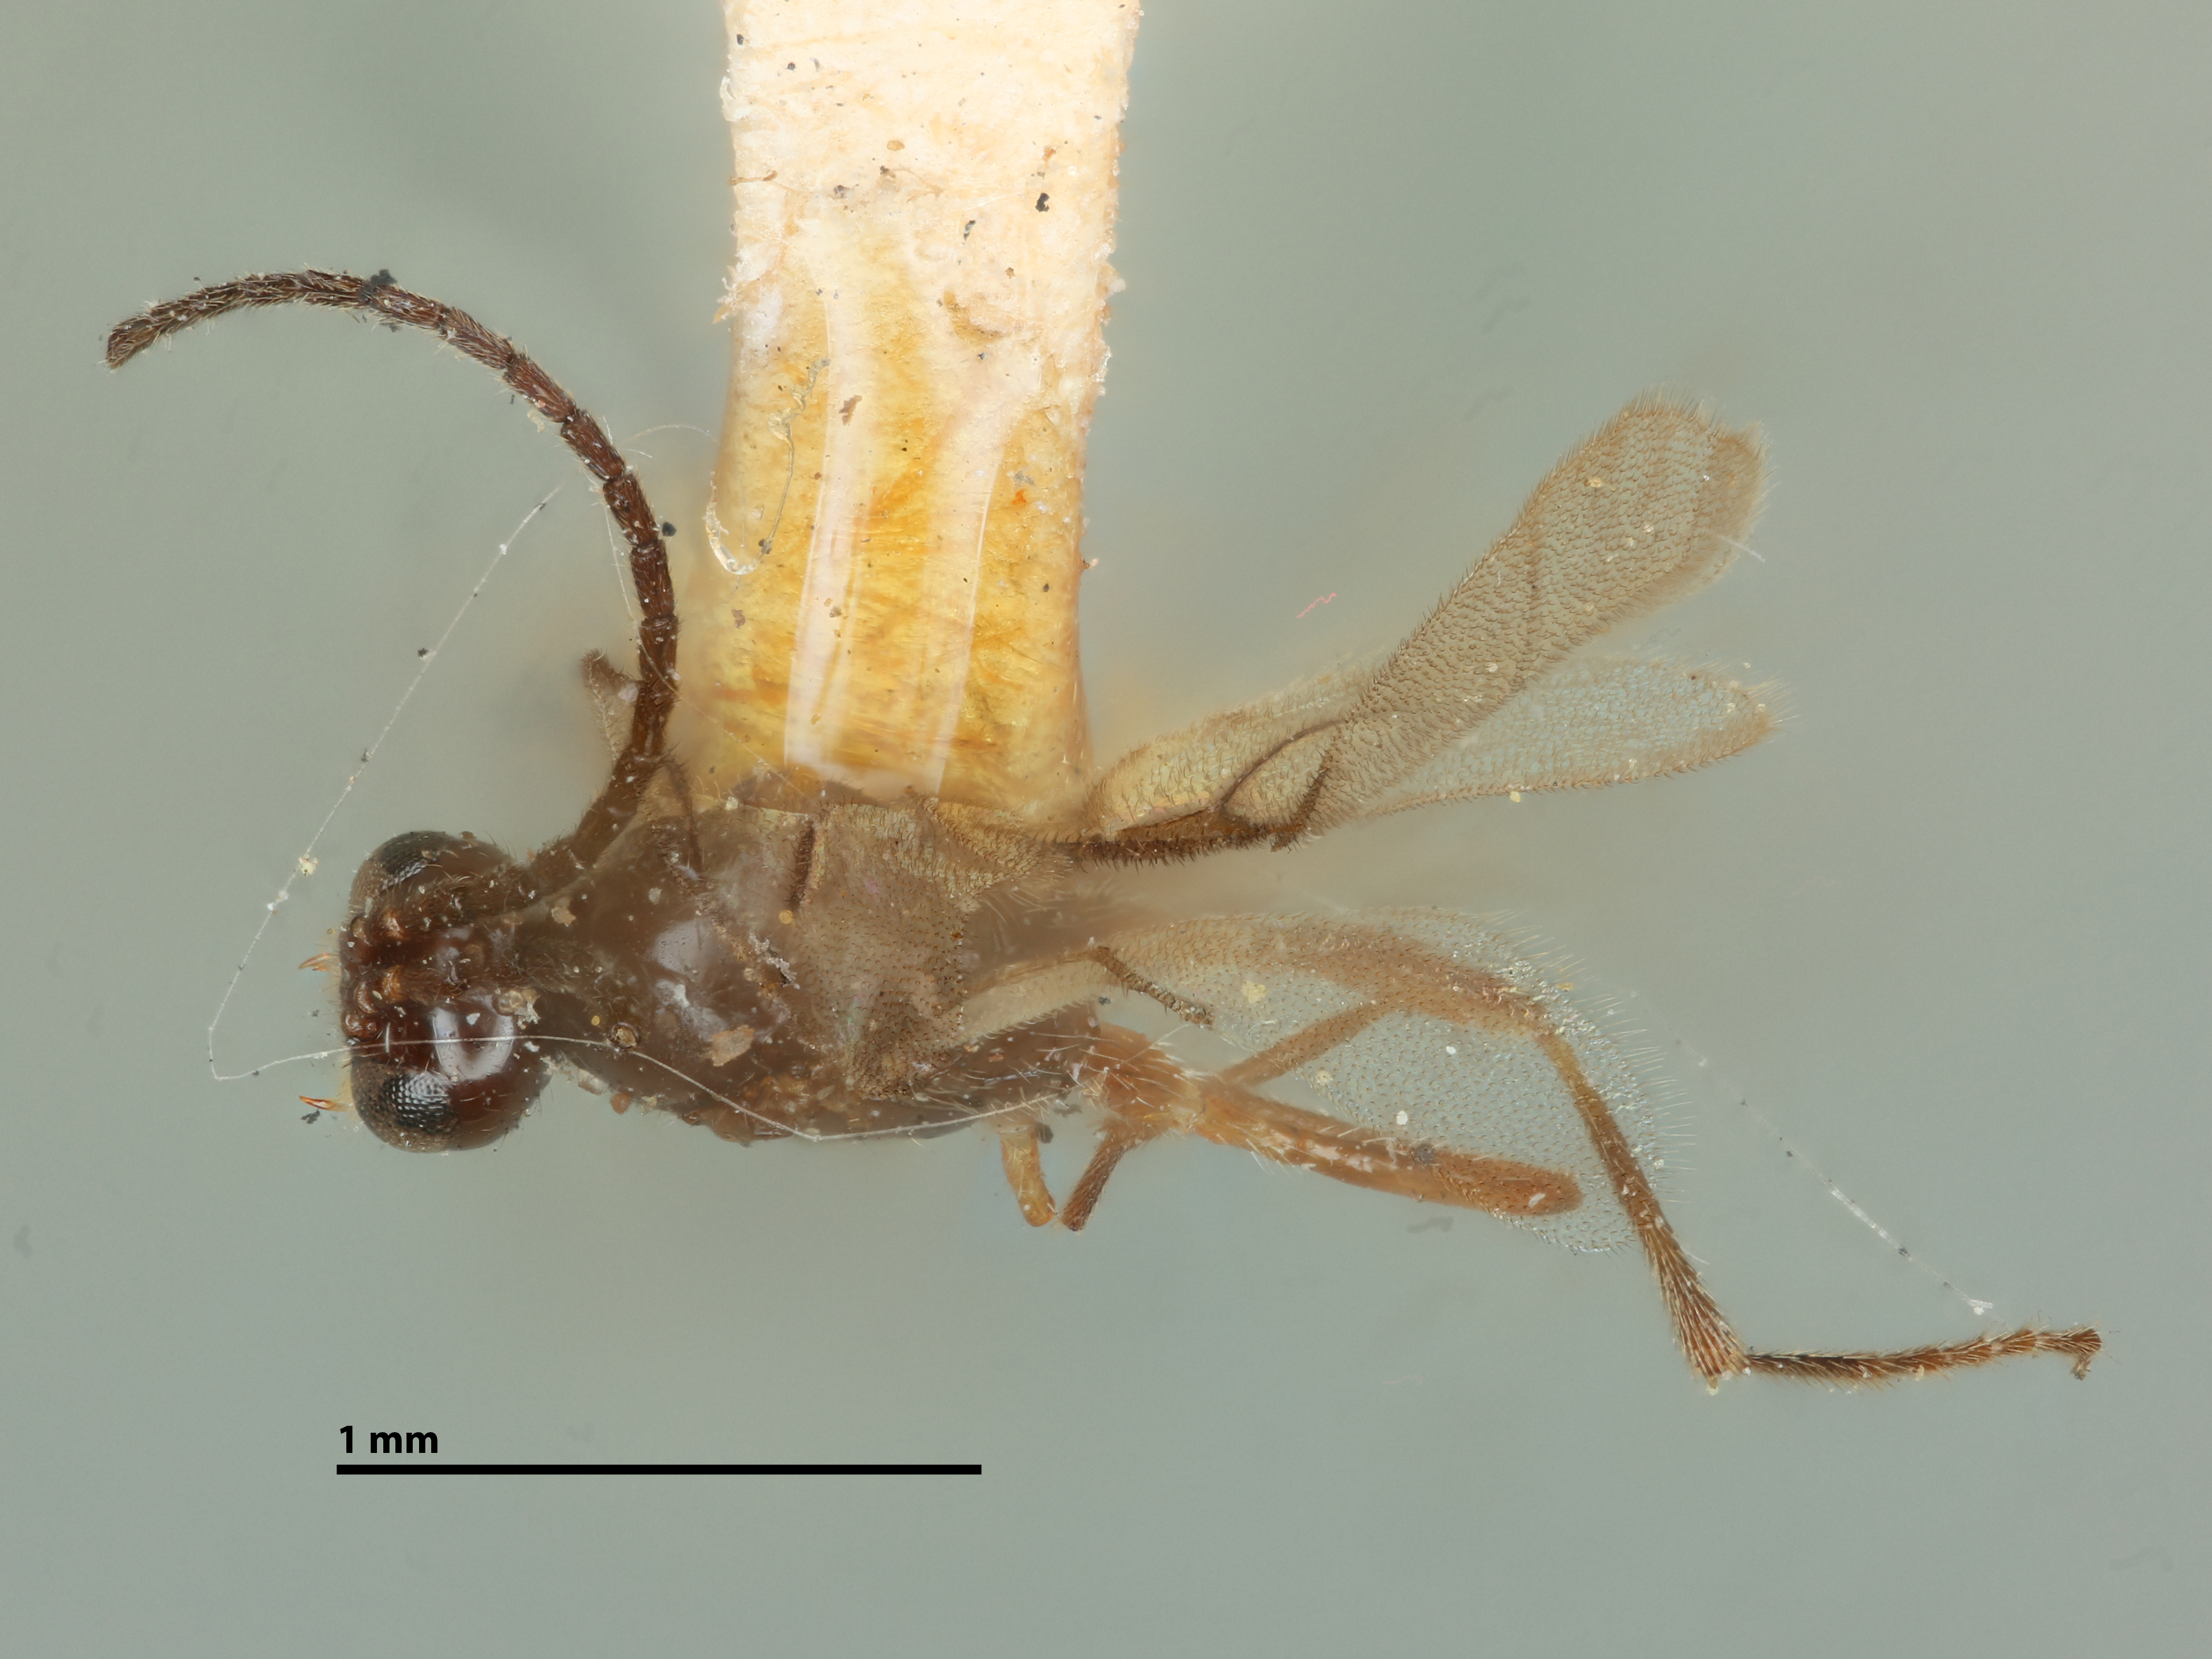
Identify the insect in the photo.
Aphidius montanus
